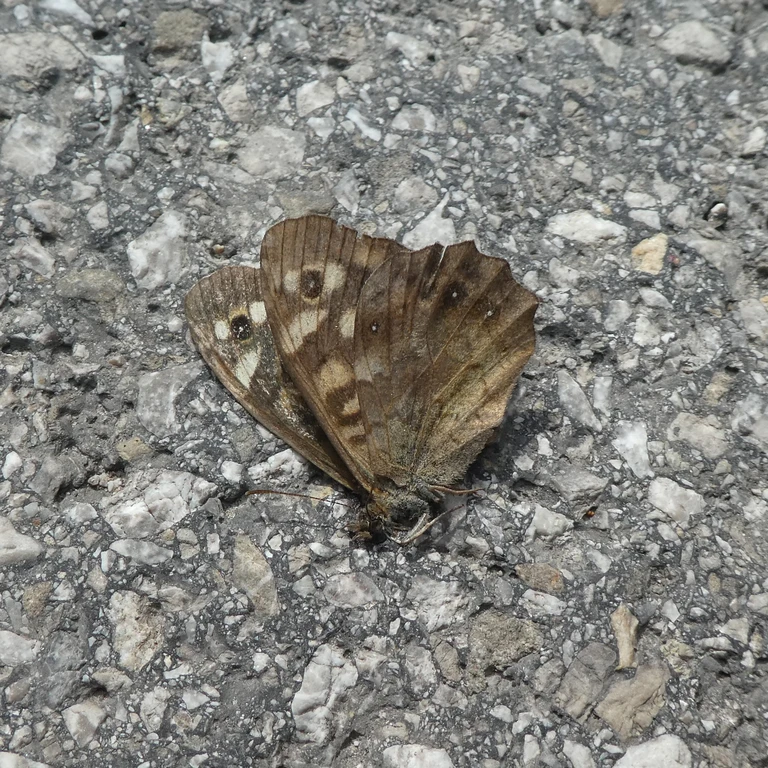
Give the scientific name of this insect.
Pararge aegeria
